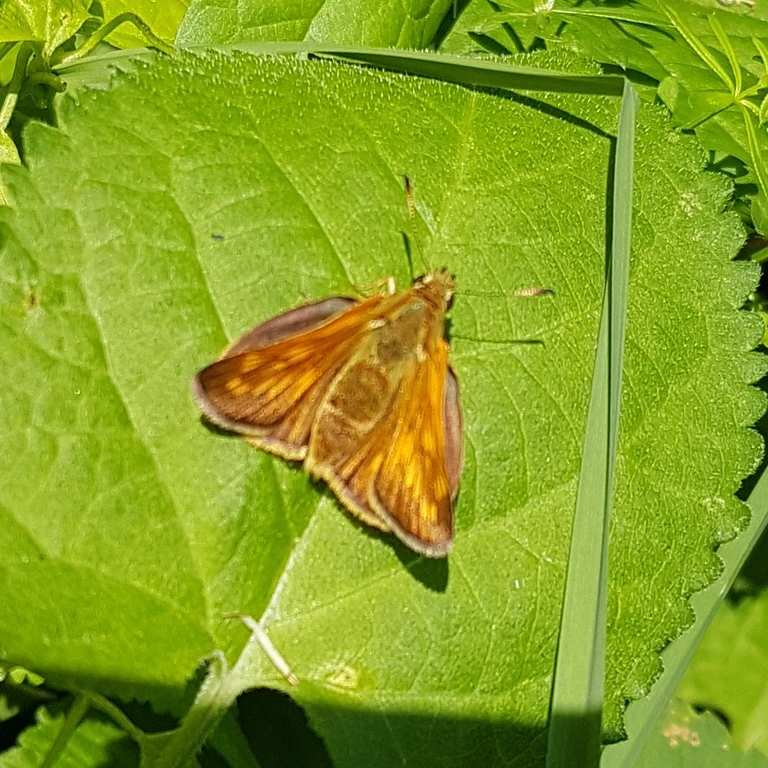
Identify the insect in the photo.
Ochlodes sylvanus (also Ochlodes venata)
